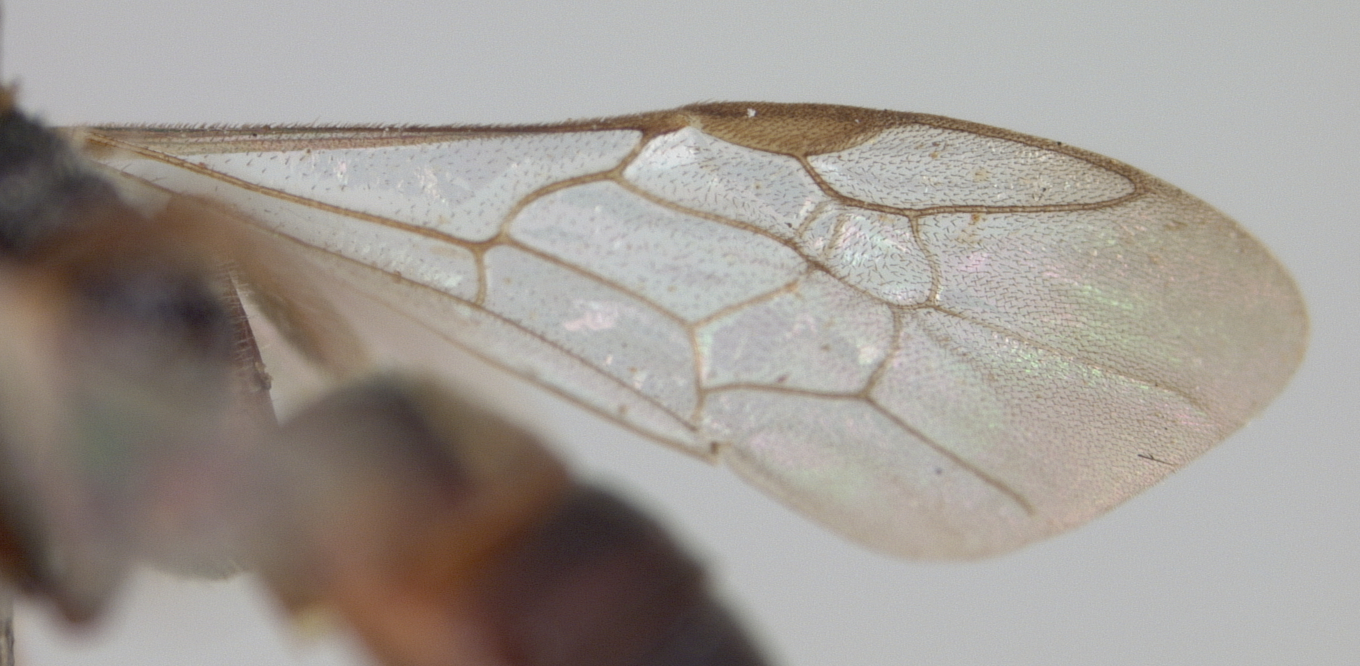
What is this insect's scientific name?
Sphecodes tristellus
